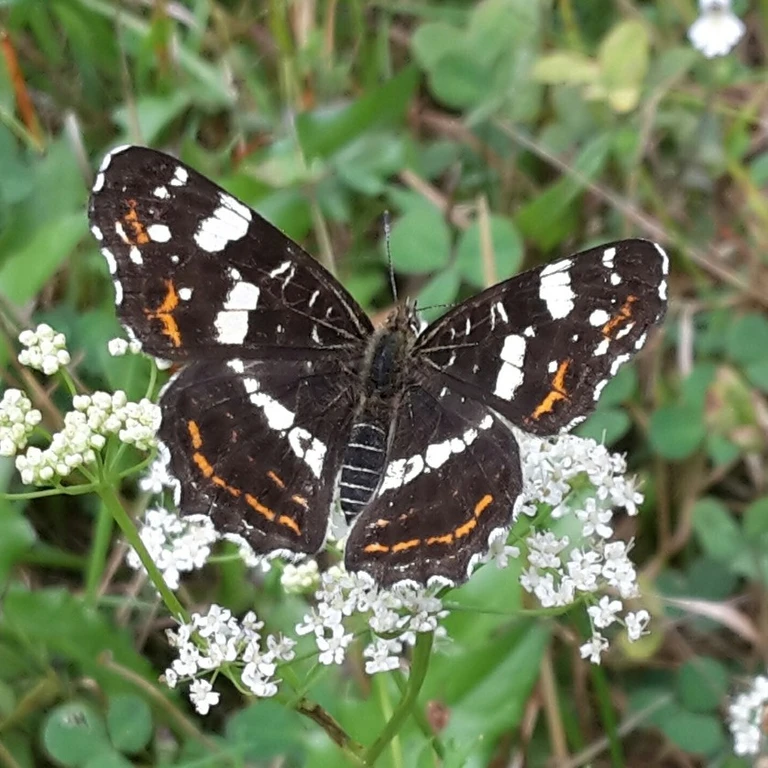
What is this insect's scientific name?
Araschnia levana
